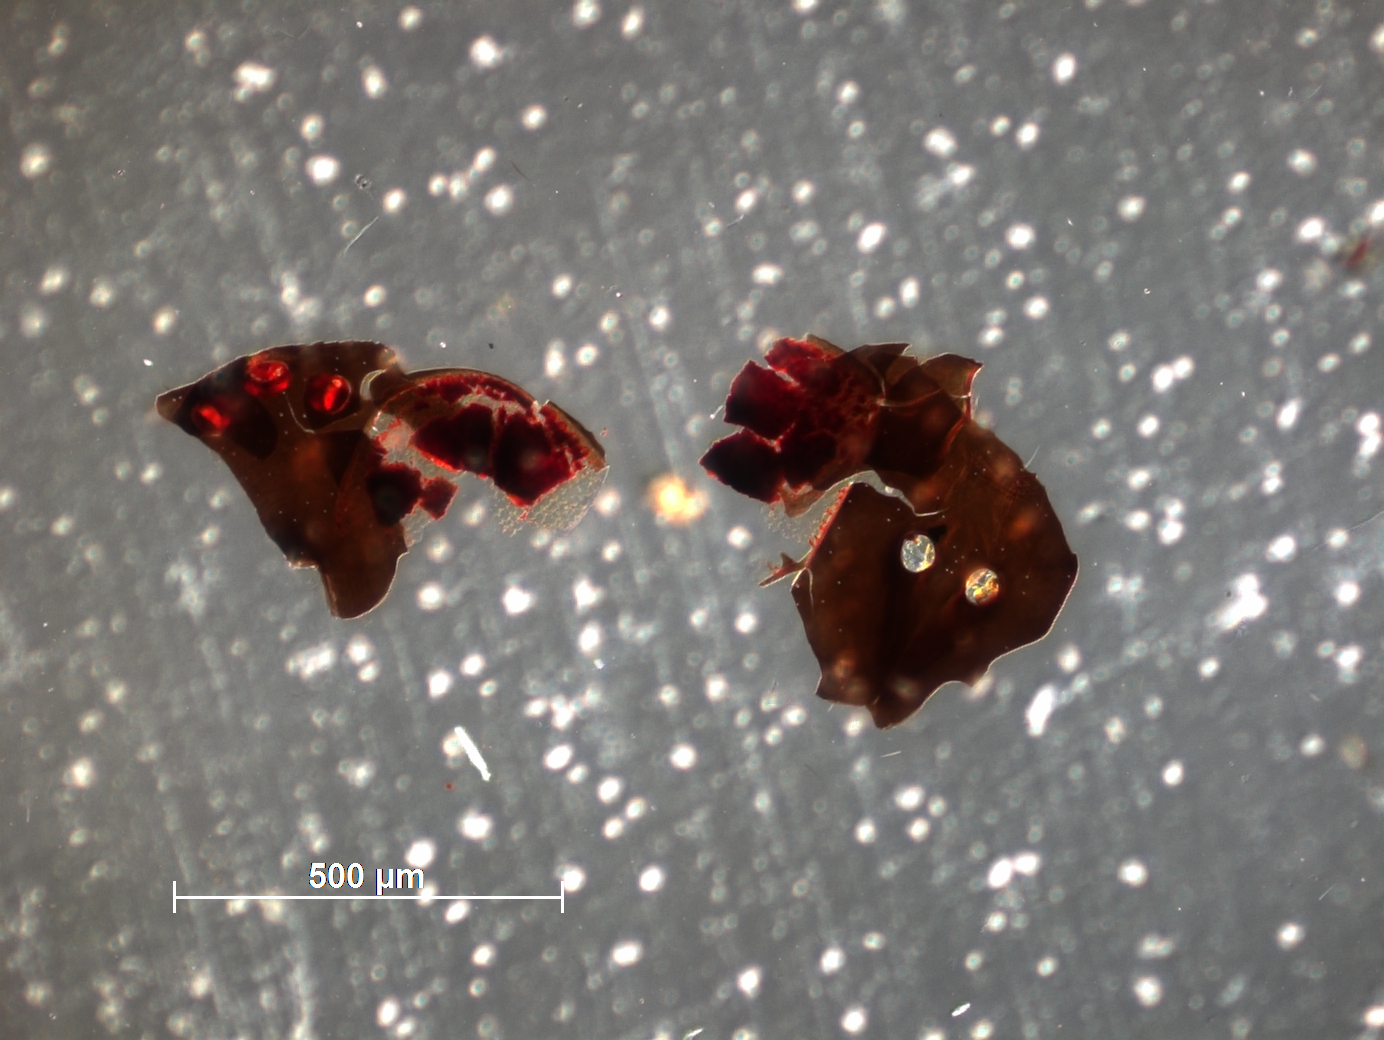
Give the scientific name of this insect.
Sympiesis felti
